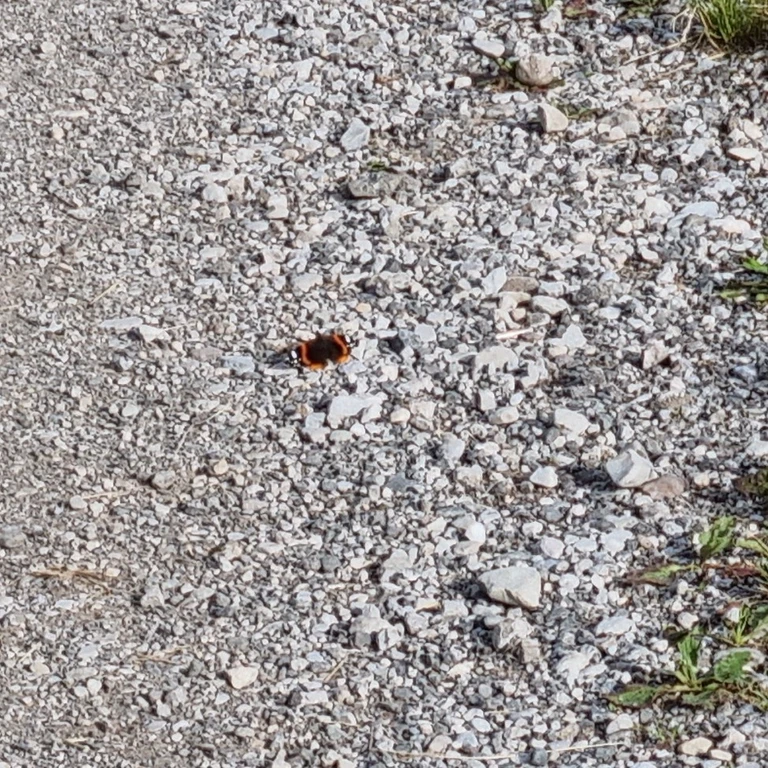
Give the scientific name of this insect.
Vanessa atalanta
